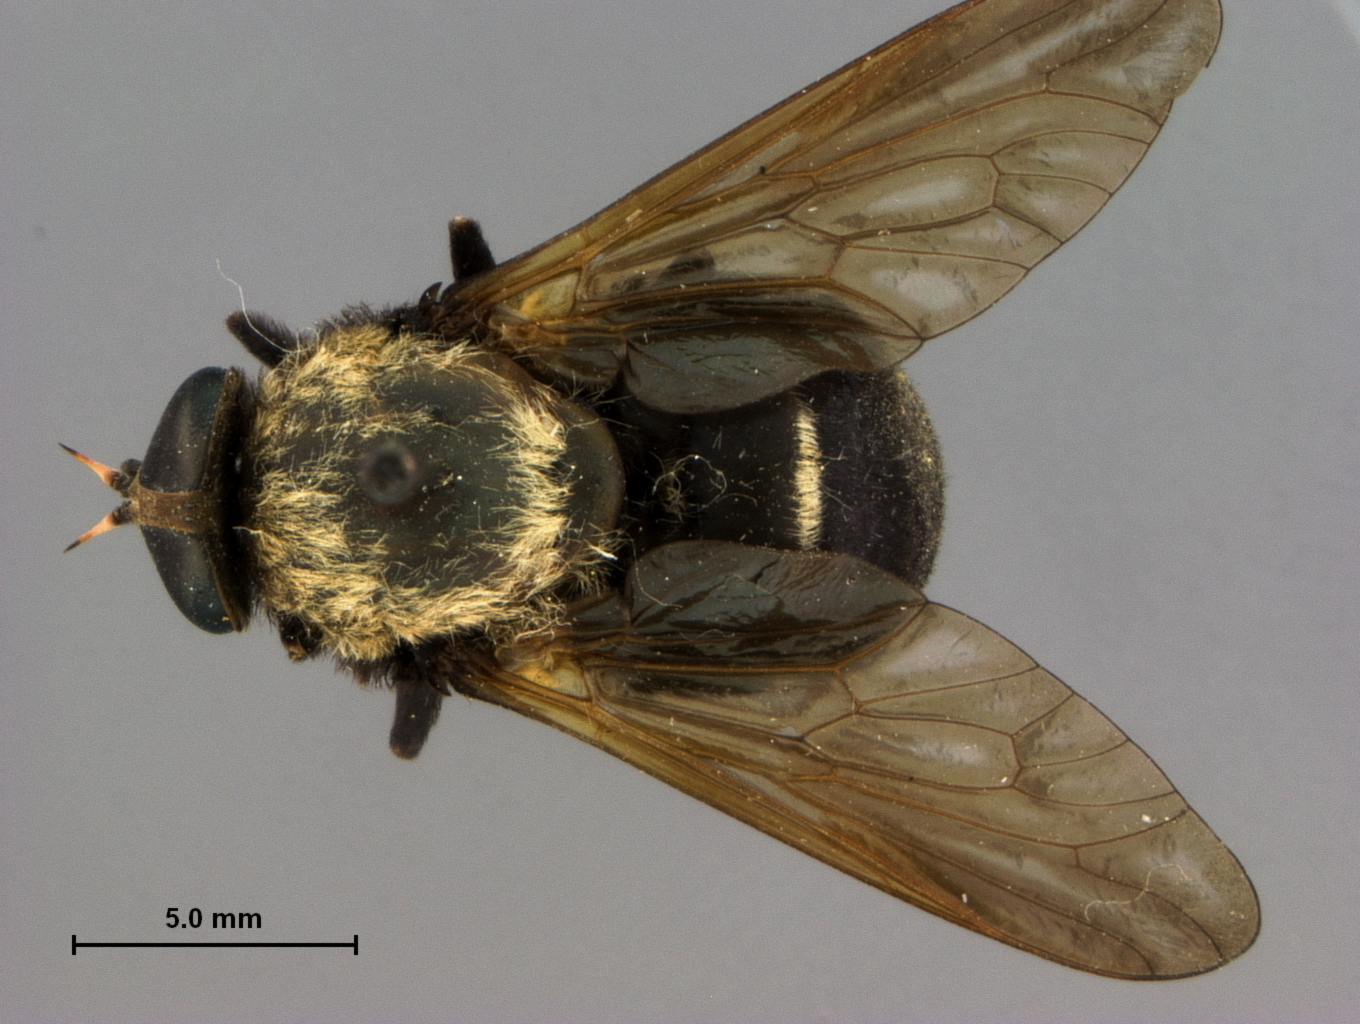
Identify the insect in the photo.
Stonemyia velutina (also Stonemyia albomacula)
